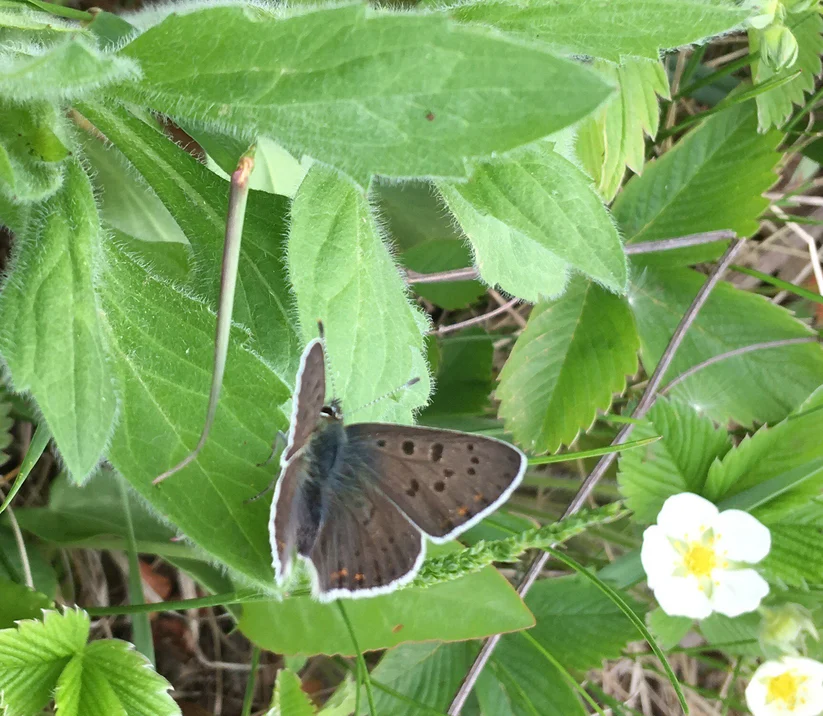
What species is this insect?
Lycaena tityrus (also Loweia tityrus)
